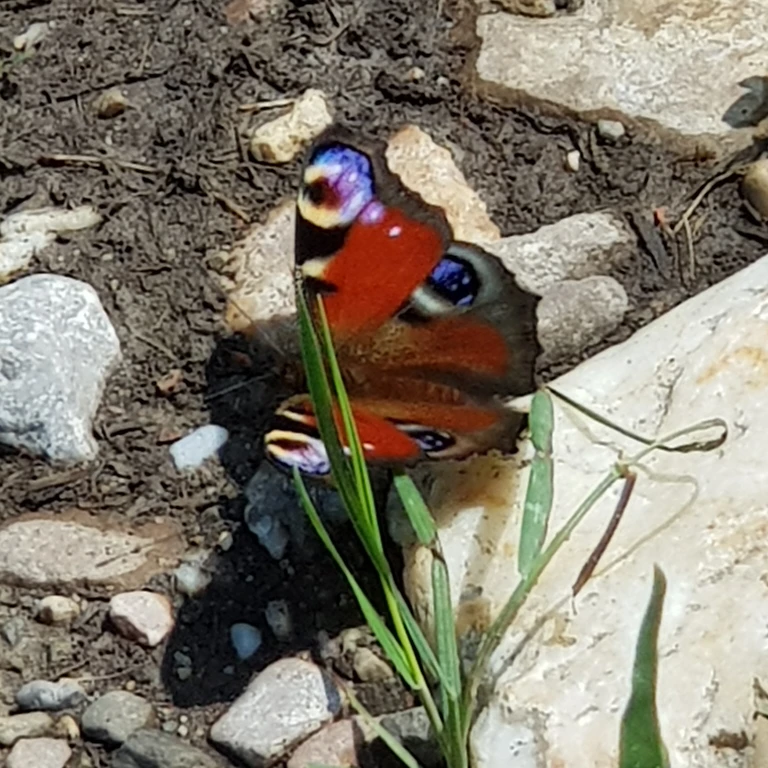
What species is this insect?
Aglais io
